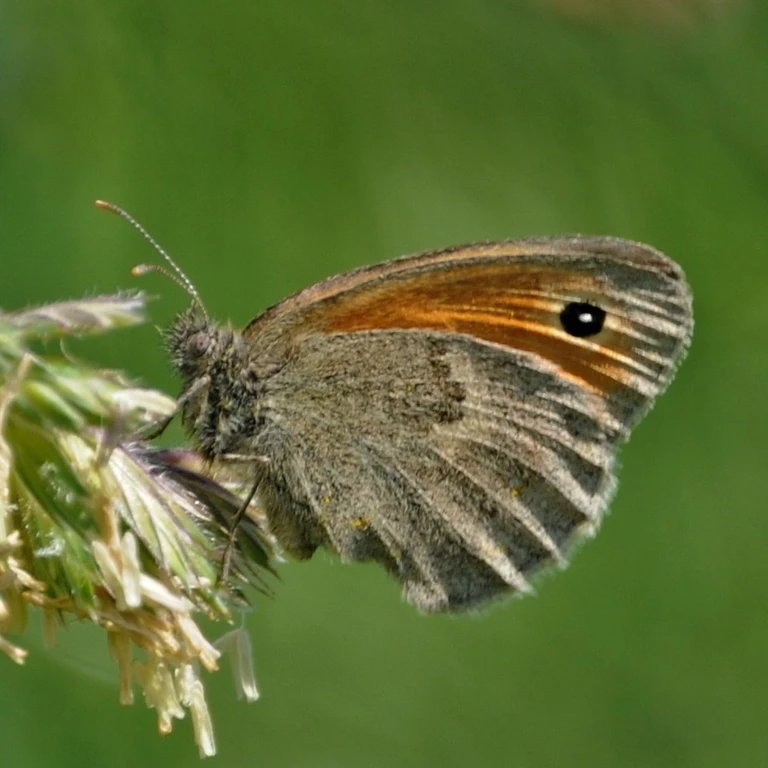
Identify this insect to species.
Coenonympha pamphilus
